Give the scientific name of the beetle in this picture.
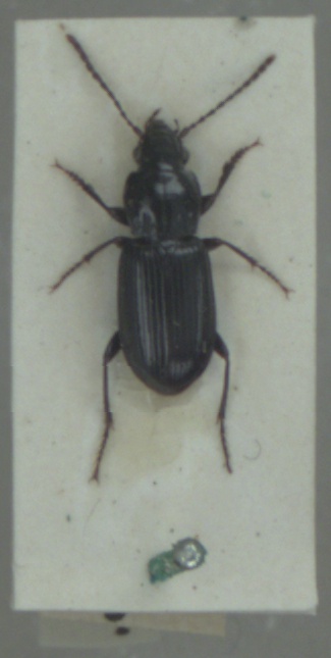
Pterostichus minor
